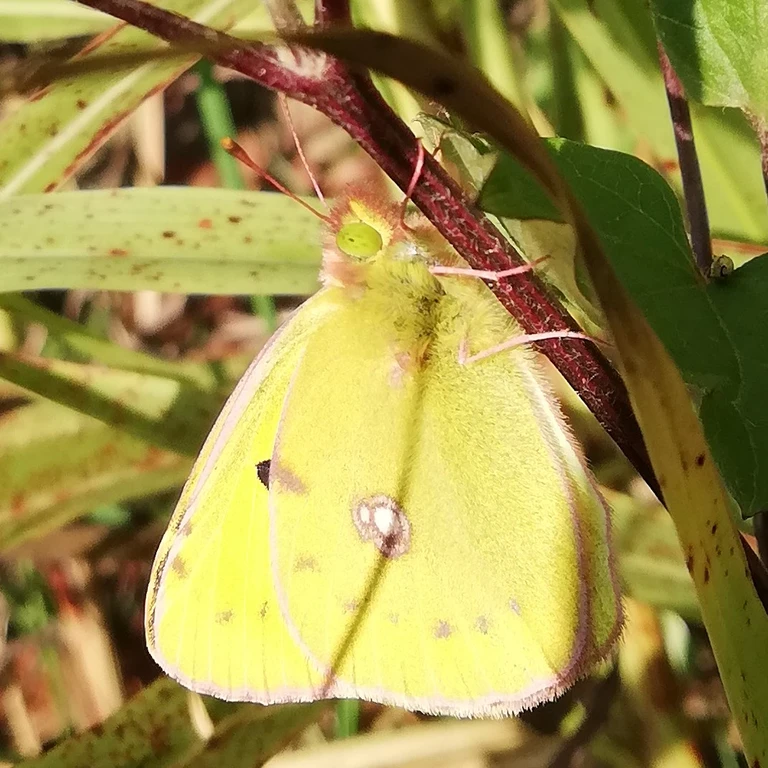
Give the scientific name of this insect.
Colias croceus
